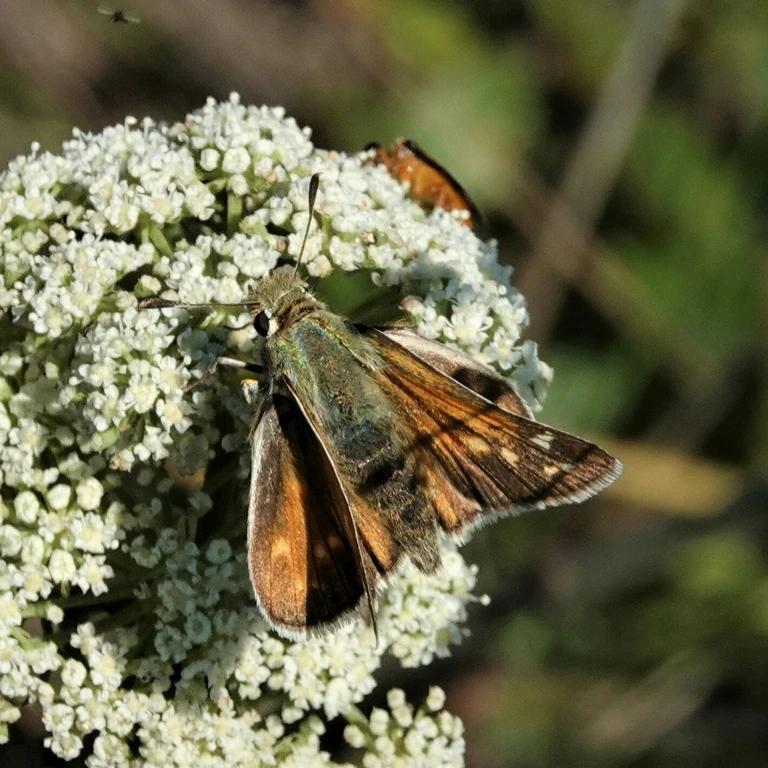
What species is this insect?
Hesperia comma
